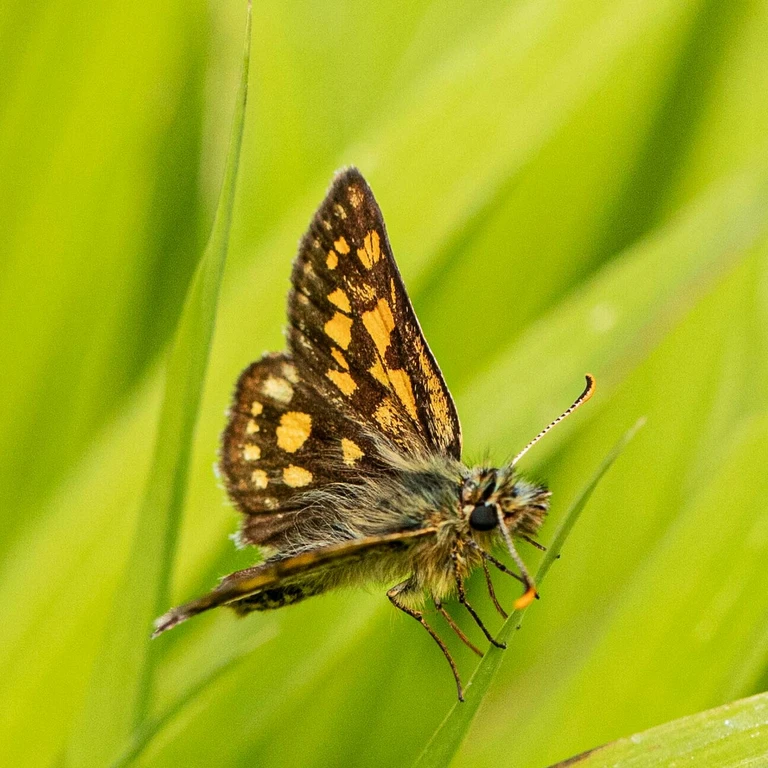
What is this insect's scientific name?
Carterocephalus palaemon
